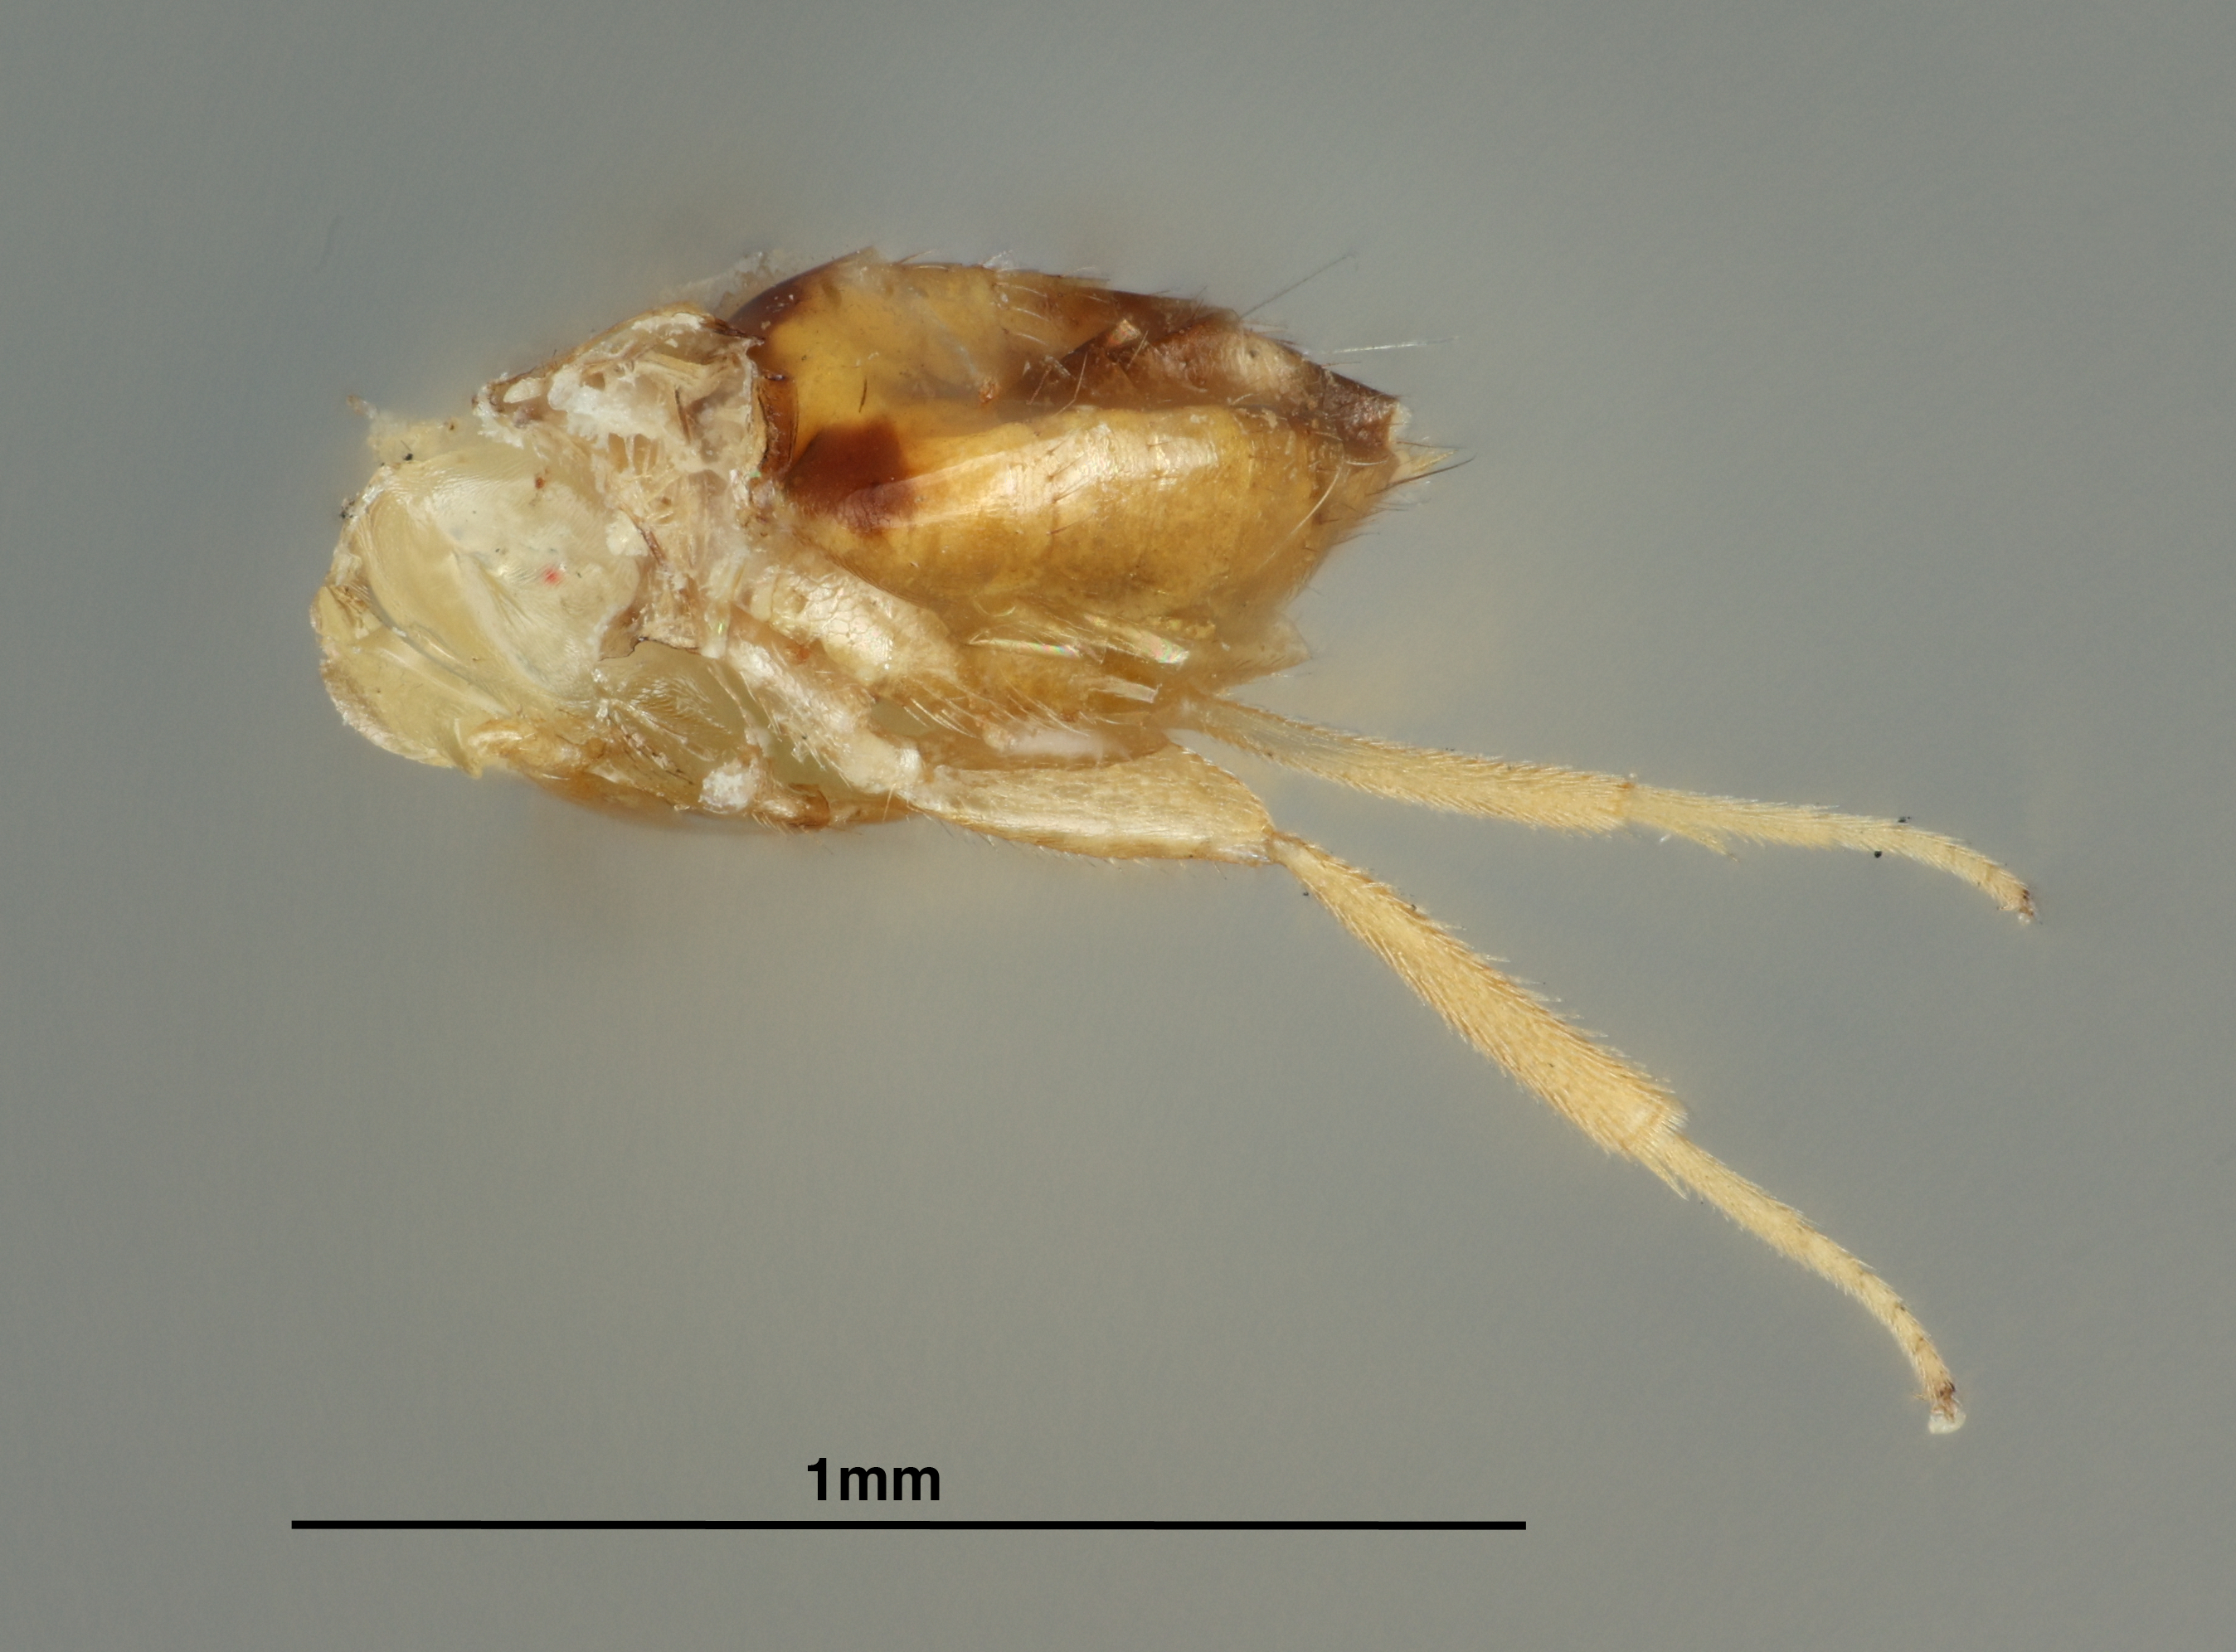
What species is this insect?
Coccophagus flavescens
